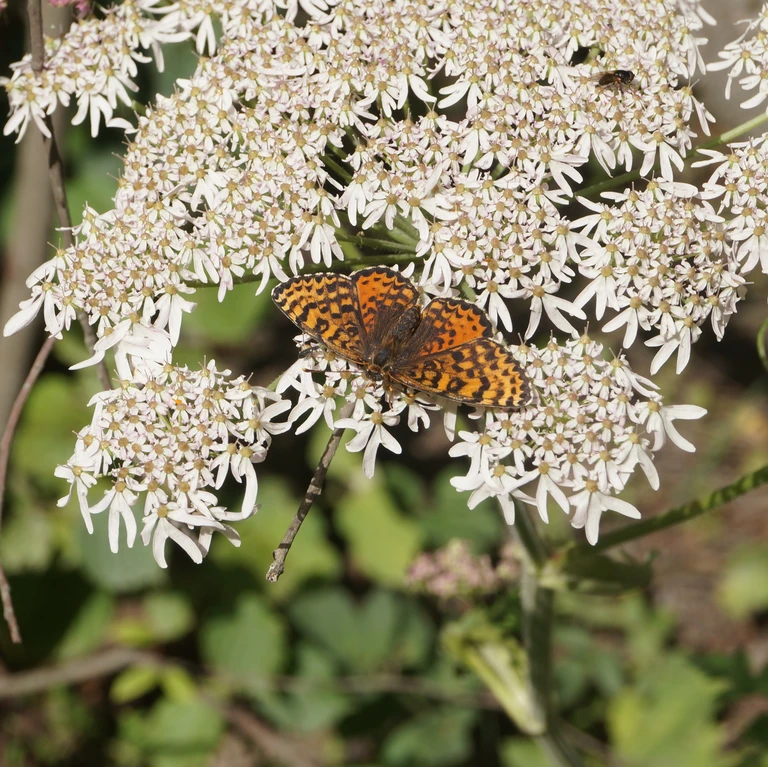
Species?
Melitaea didyma
